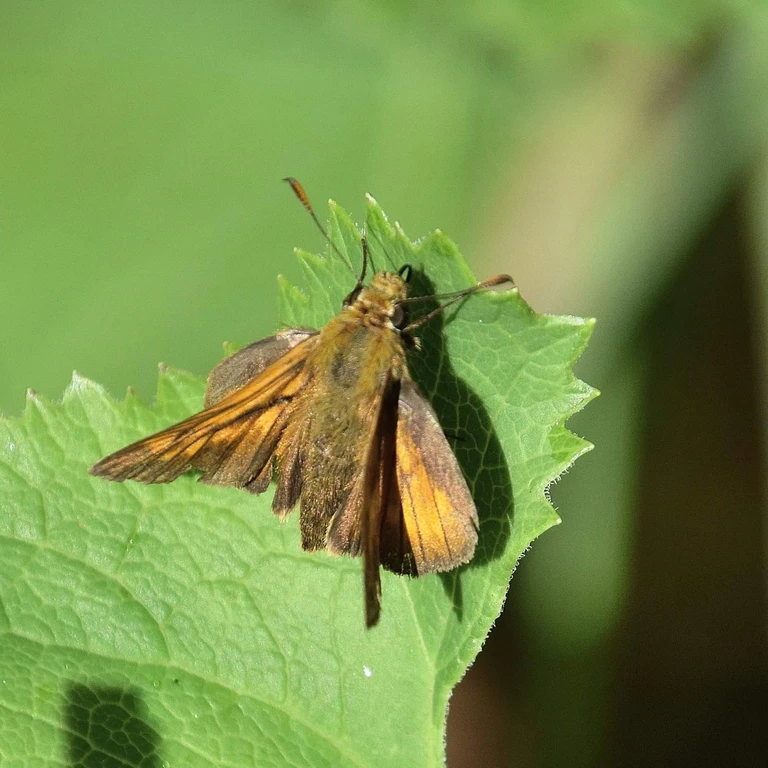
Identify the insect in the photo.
Ochlodes sylvanus (also Ochlodes venata)
